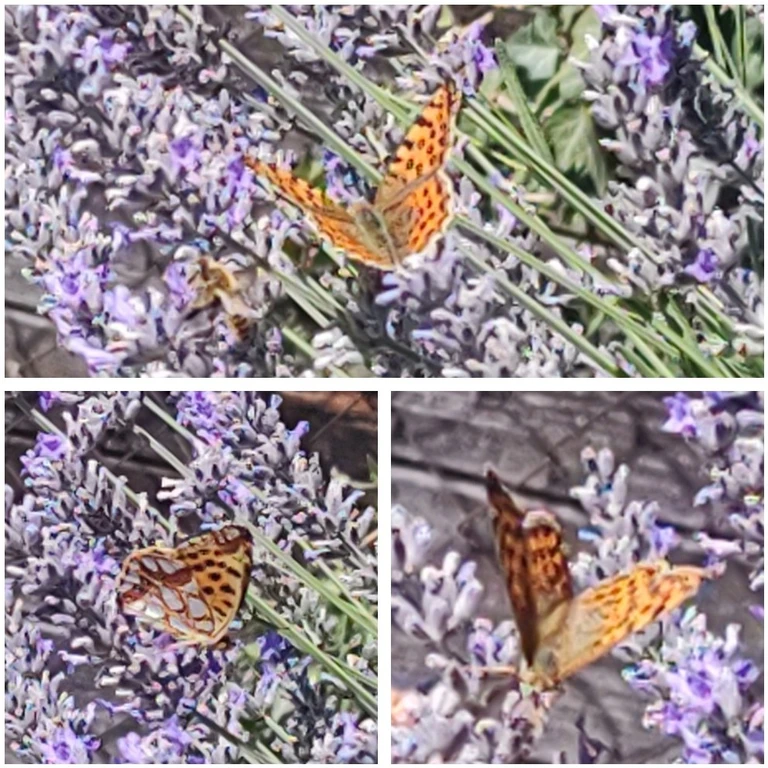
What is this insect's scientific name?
Issoria lathonia
